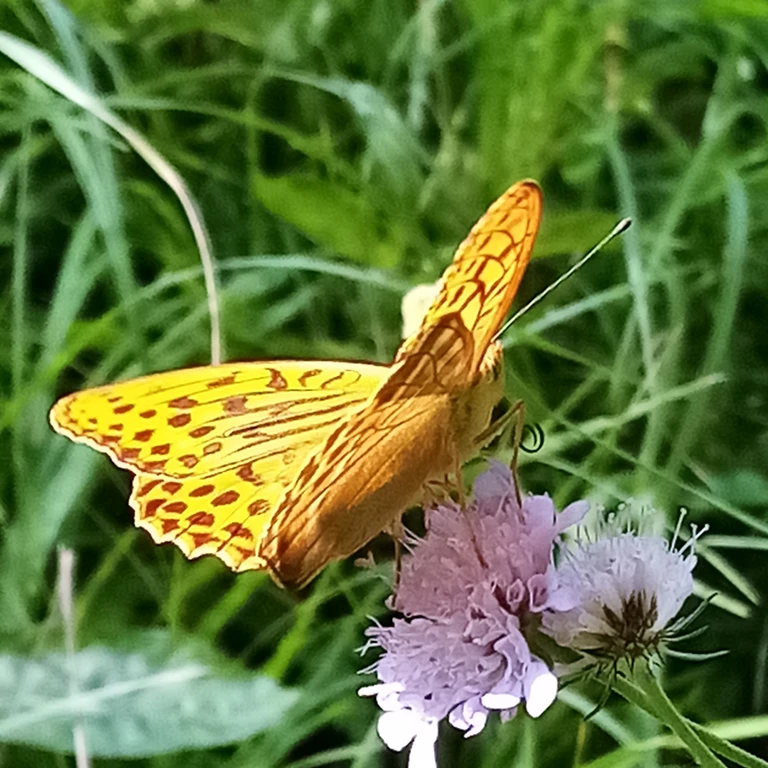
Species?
Argynnis paphia
